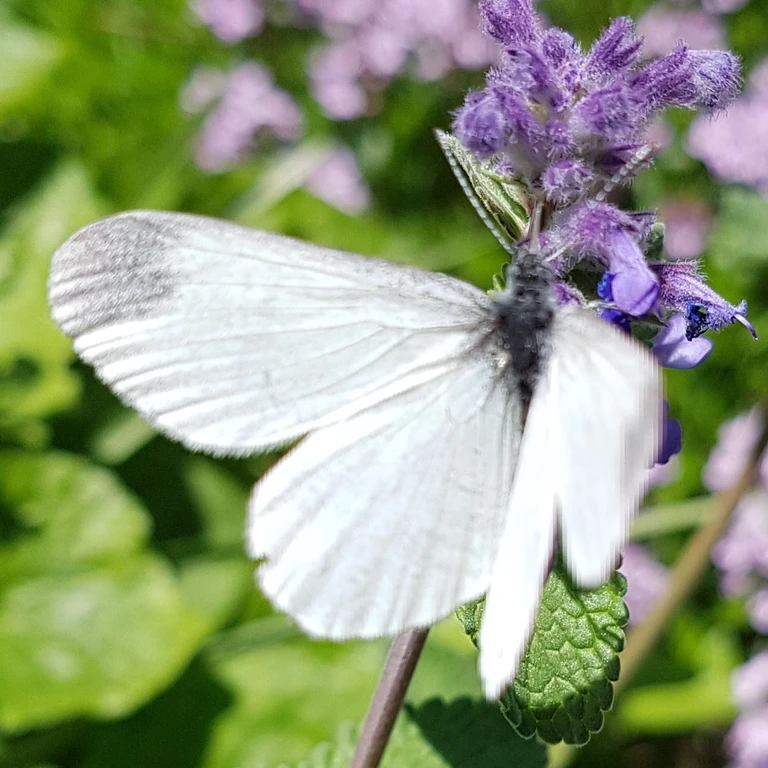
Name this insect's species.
Leptidea sinapis/juvernica
